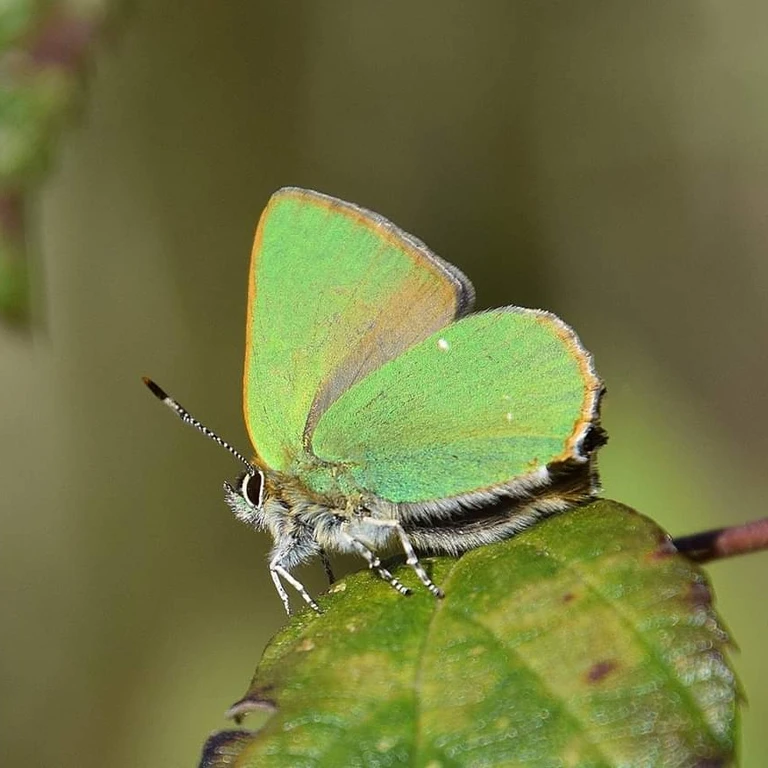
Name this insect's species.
Callophrys rubi
